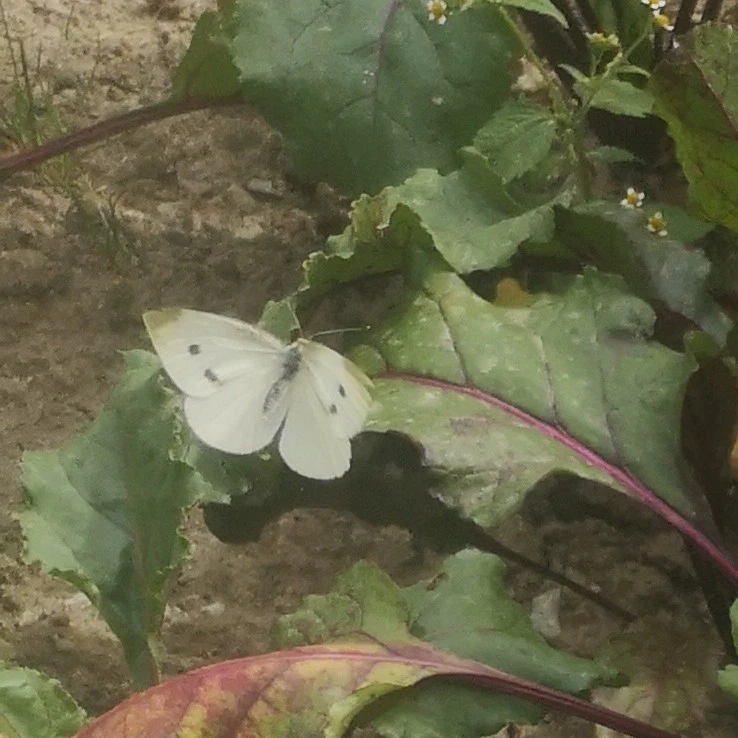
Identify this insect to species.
Pieris rapae
